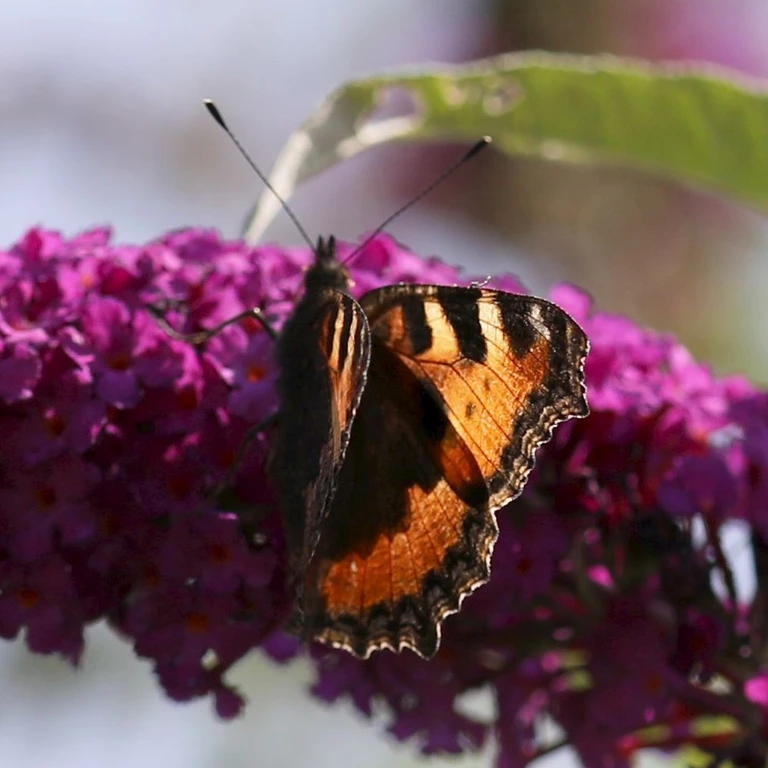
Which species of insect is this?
Aglais urticae
